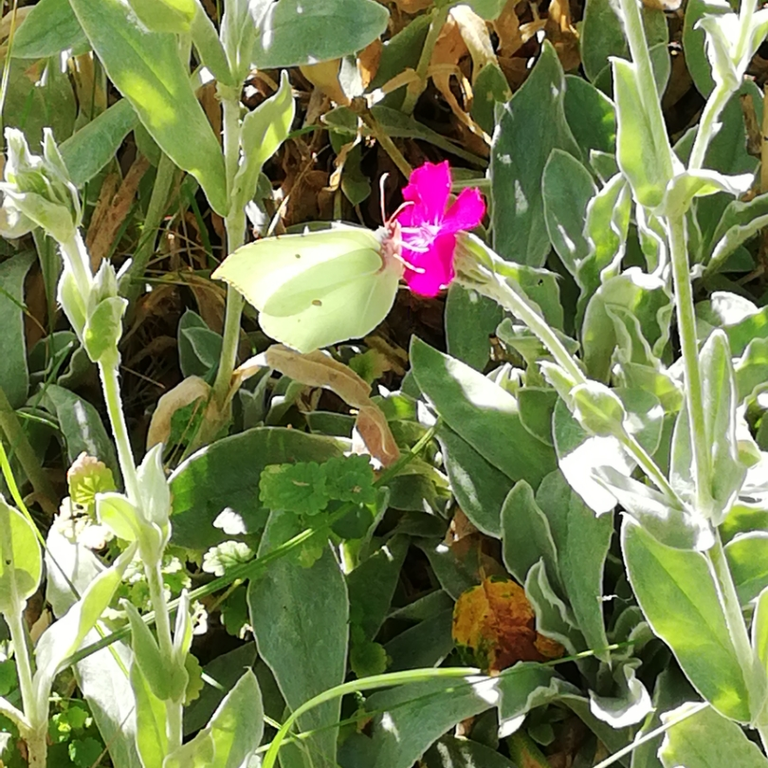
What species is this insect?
Gonepteryx rhamni
